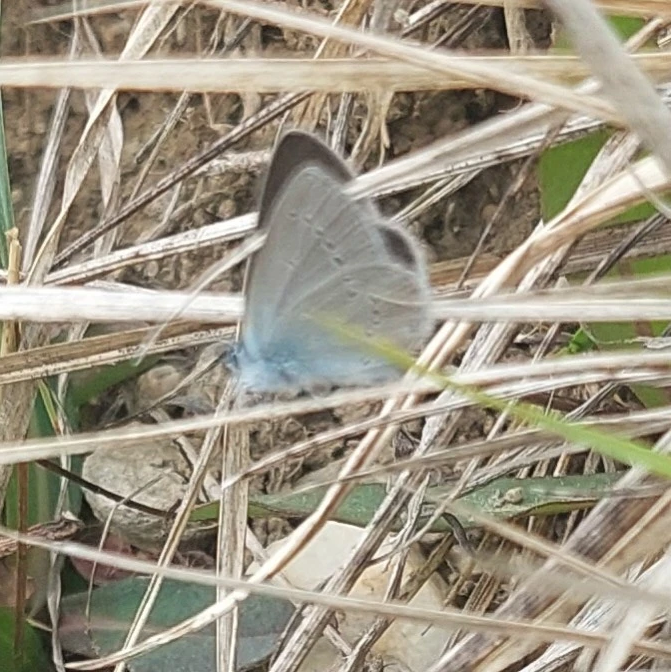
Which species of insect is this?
Cupido minimus
